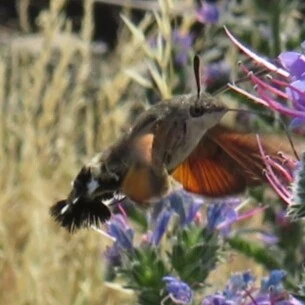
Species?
Macroglossum stellatarum
